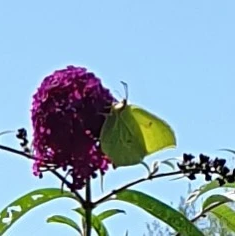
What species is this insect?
Gonepteryx rhamni
